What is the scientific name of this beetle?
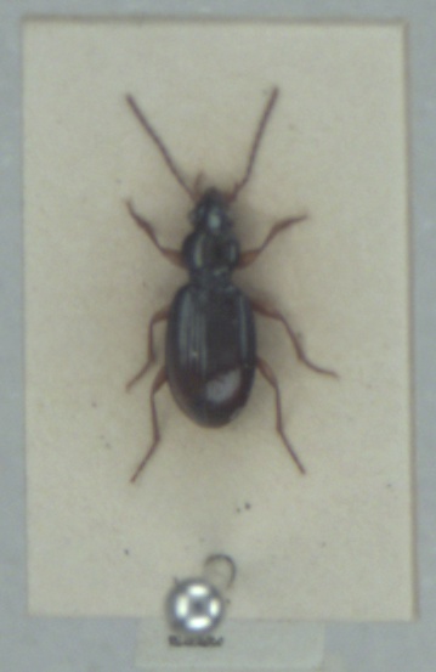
Sinechostictus stomoides
